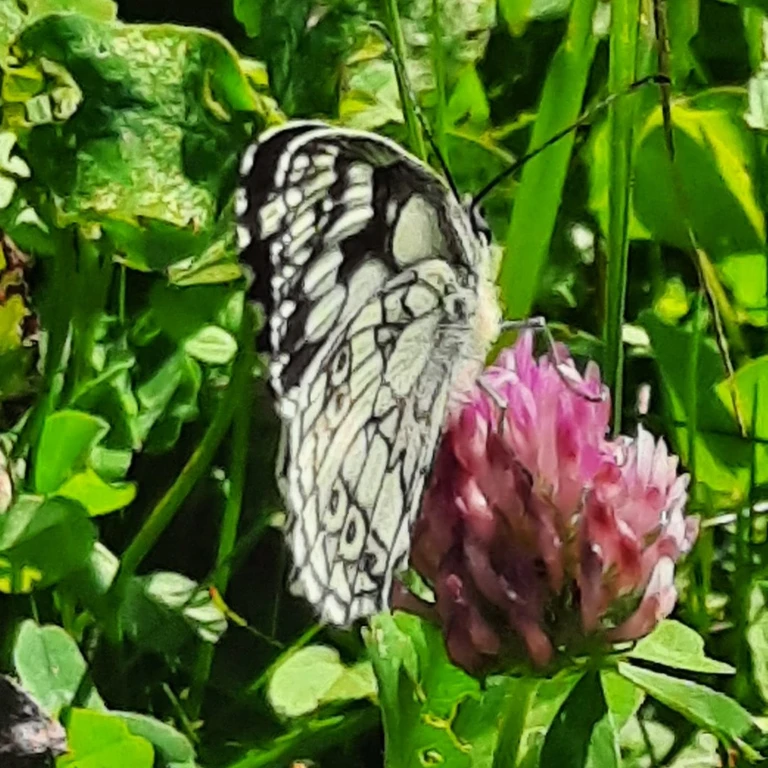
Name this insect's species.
Melanargia galathea
